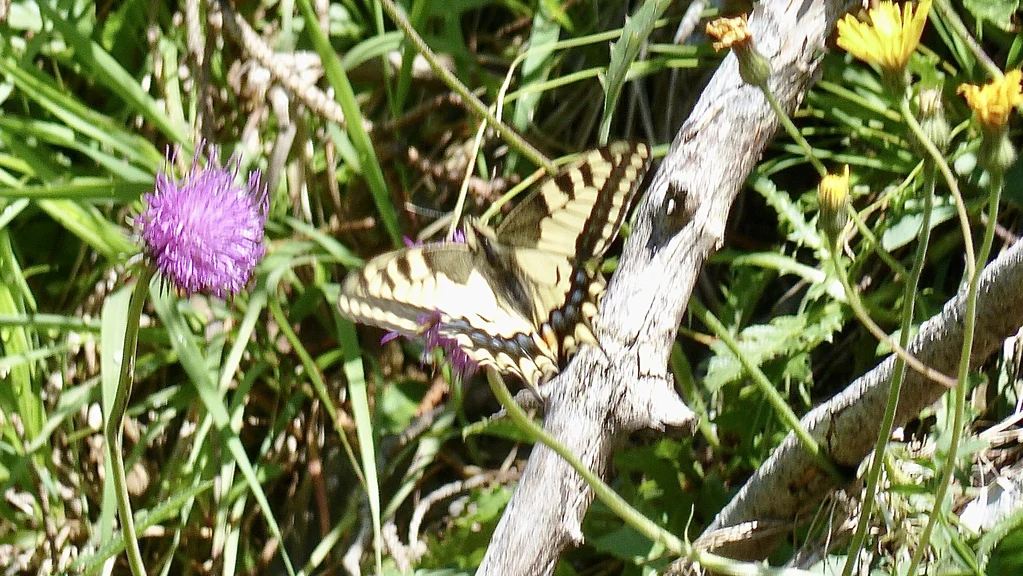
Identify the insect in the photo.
Papilio machaon
